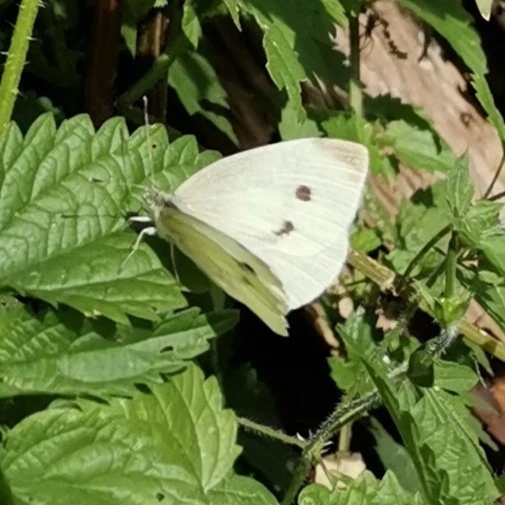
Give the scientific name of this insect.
Pieris rapae
